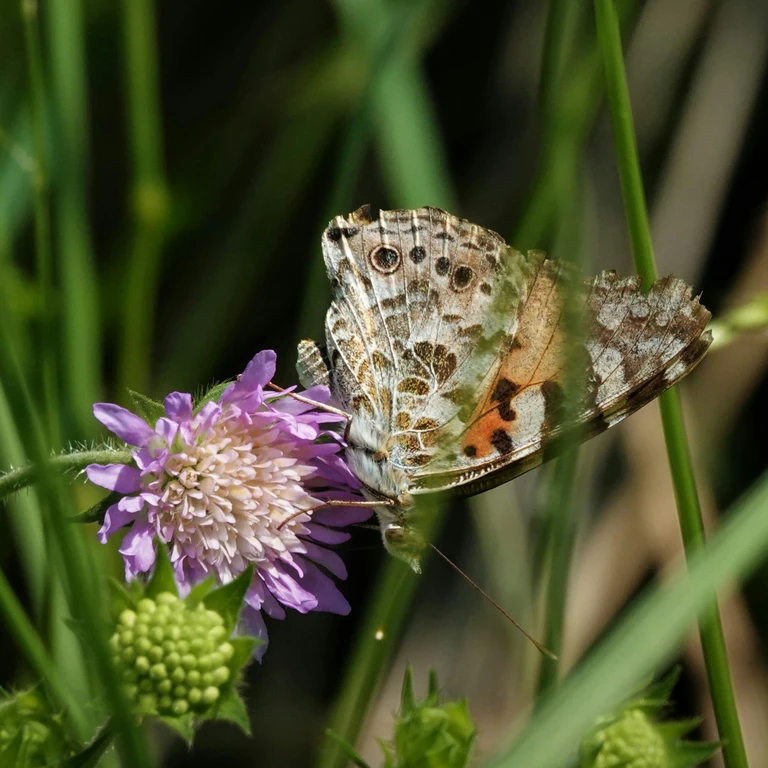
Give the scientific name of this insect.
Vanessa cardui
